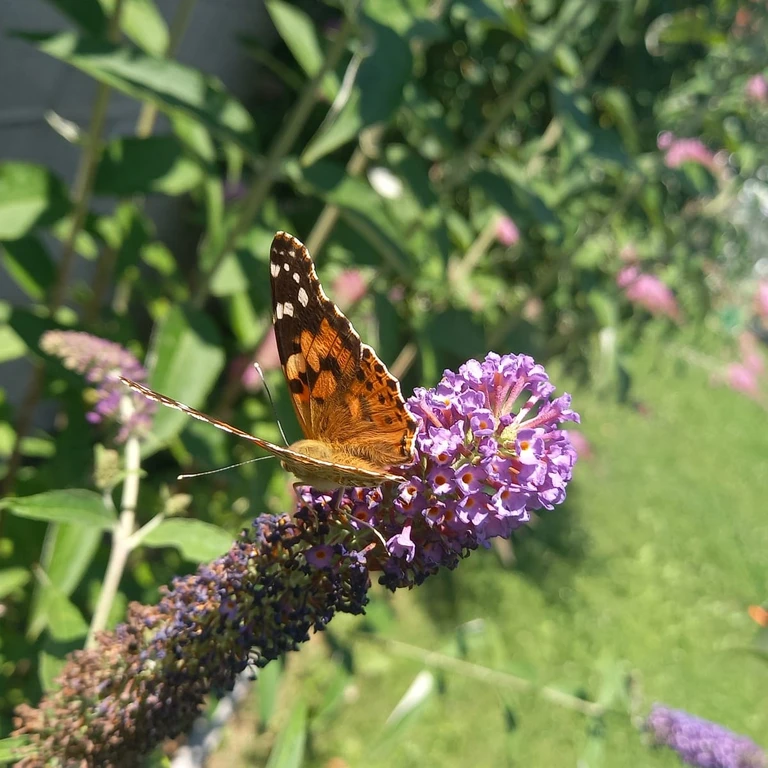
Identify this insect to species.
Vanessa cardui
